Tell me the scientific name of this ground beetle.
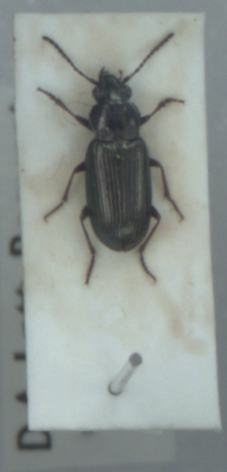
Pogonus littoralis
